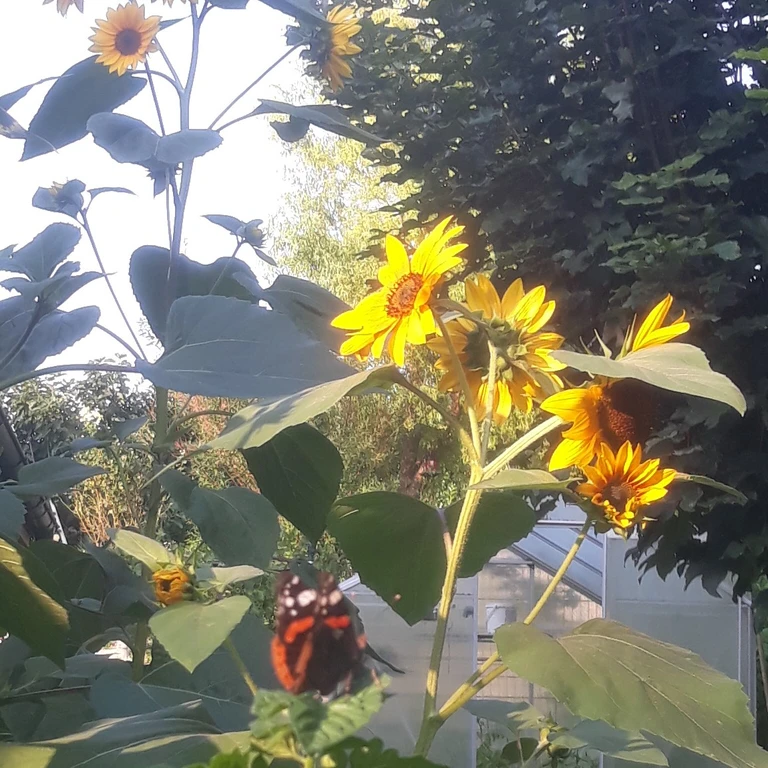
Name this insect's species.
Vanessa atalanta
